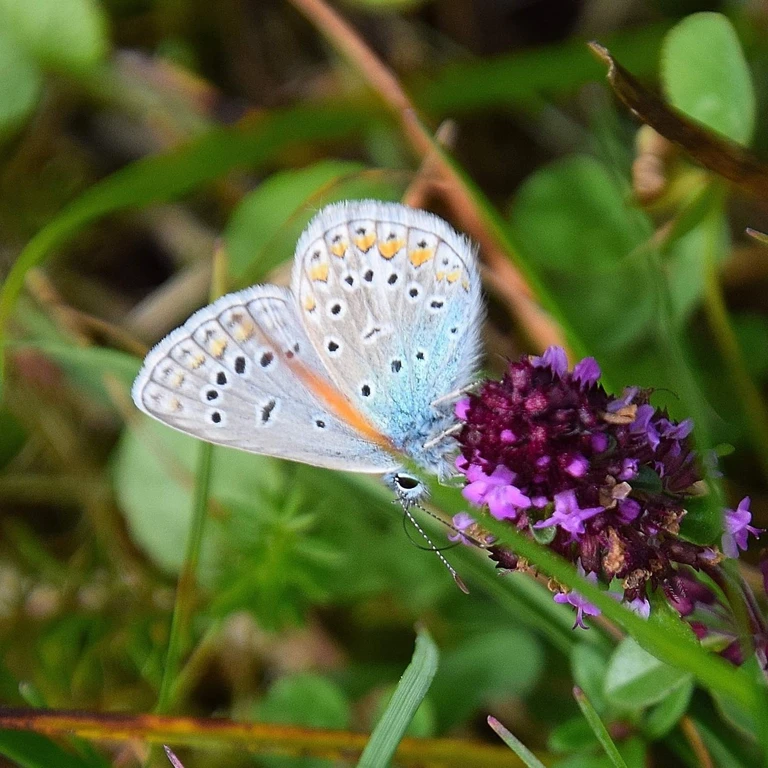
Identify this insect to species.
Polyommatus icarus
